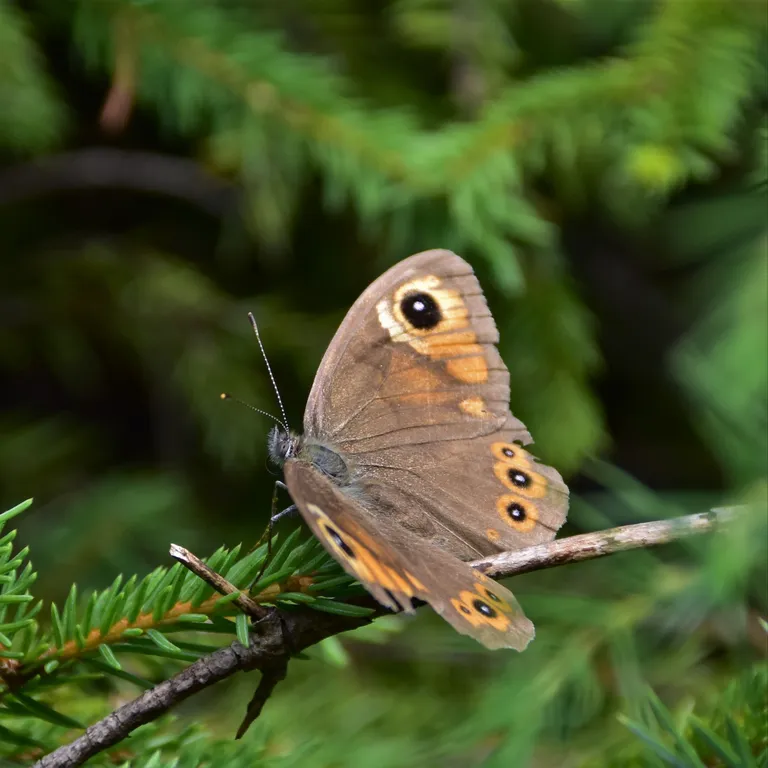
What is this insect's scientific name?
Lasiommata maera (also Pararge maera)
